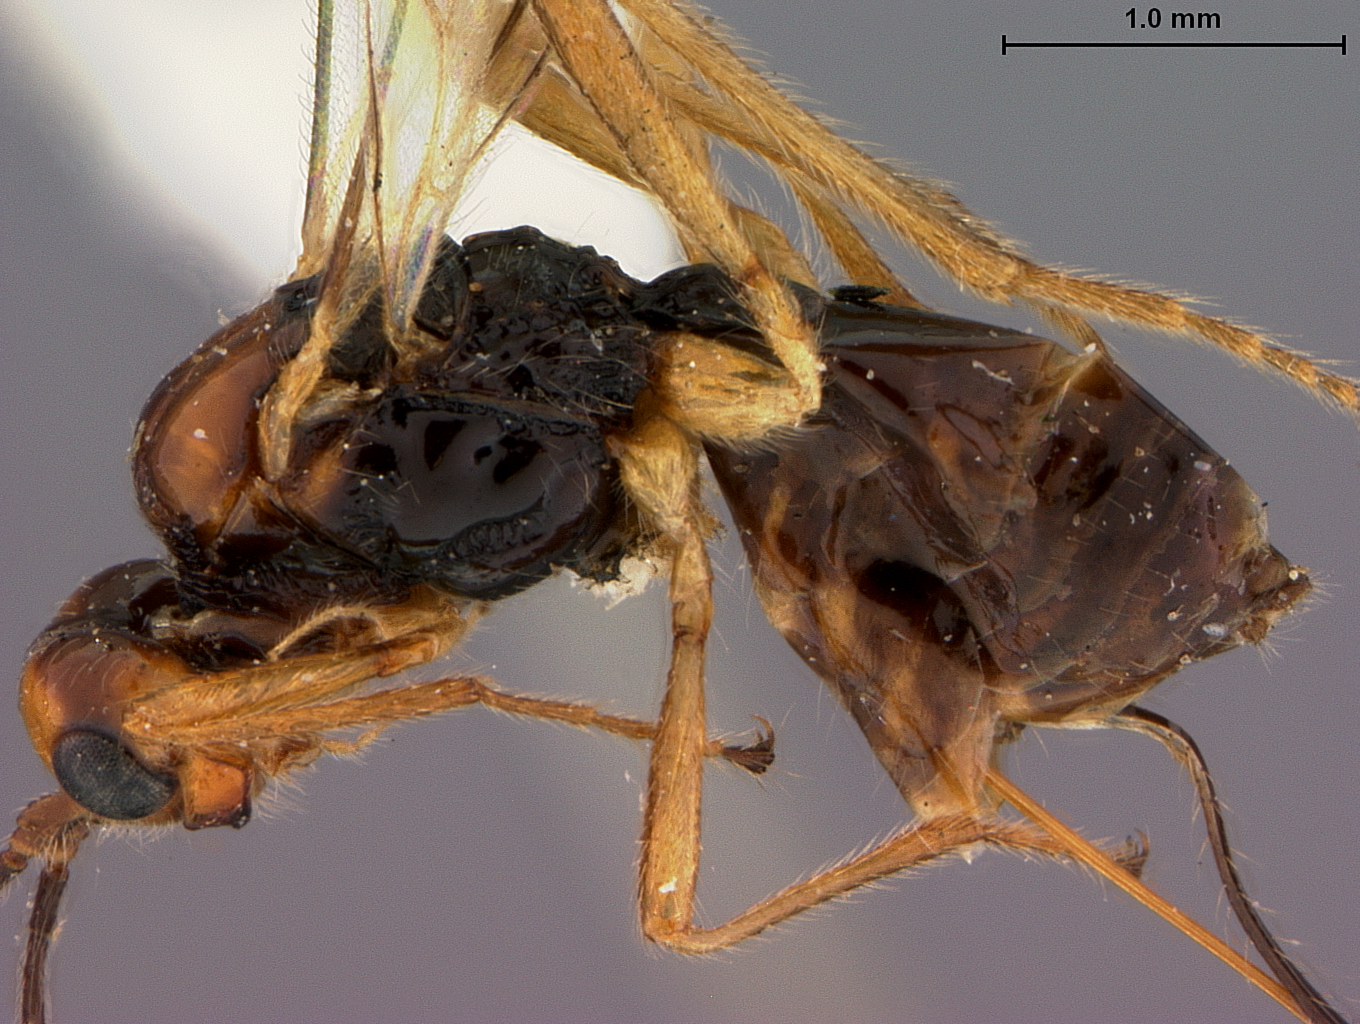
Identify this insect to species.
Phaenocarpa fervida
